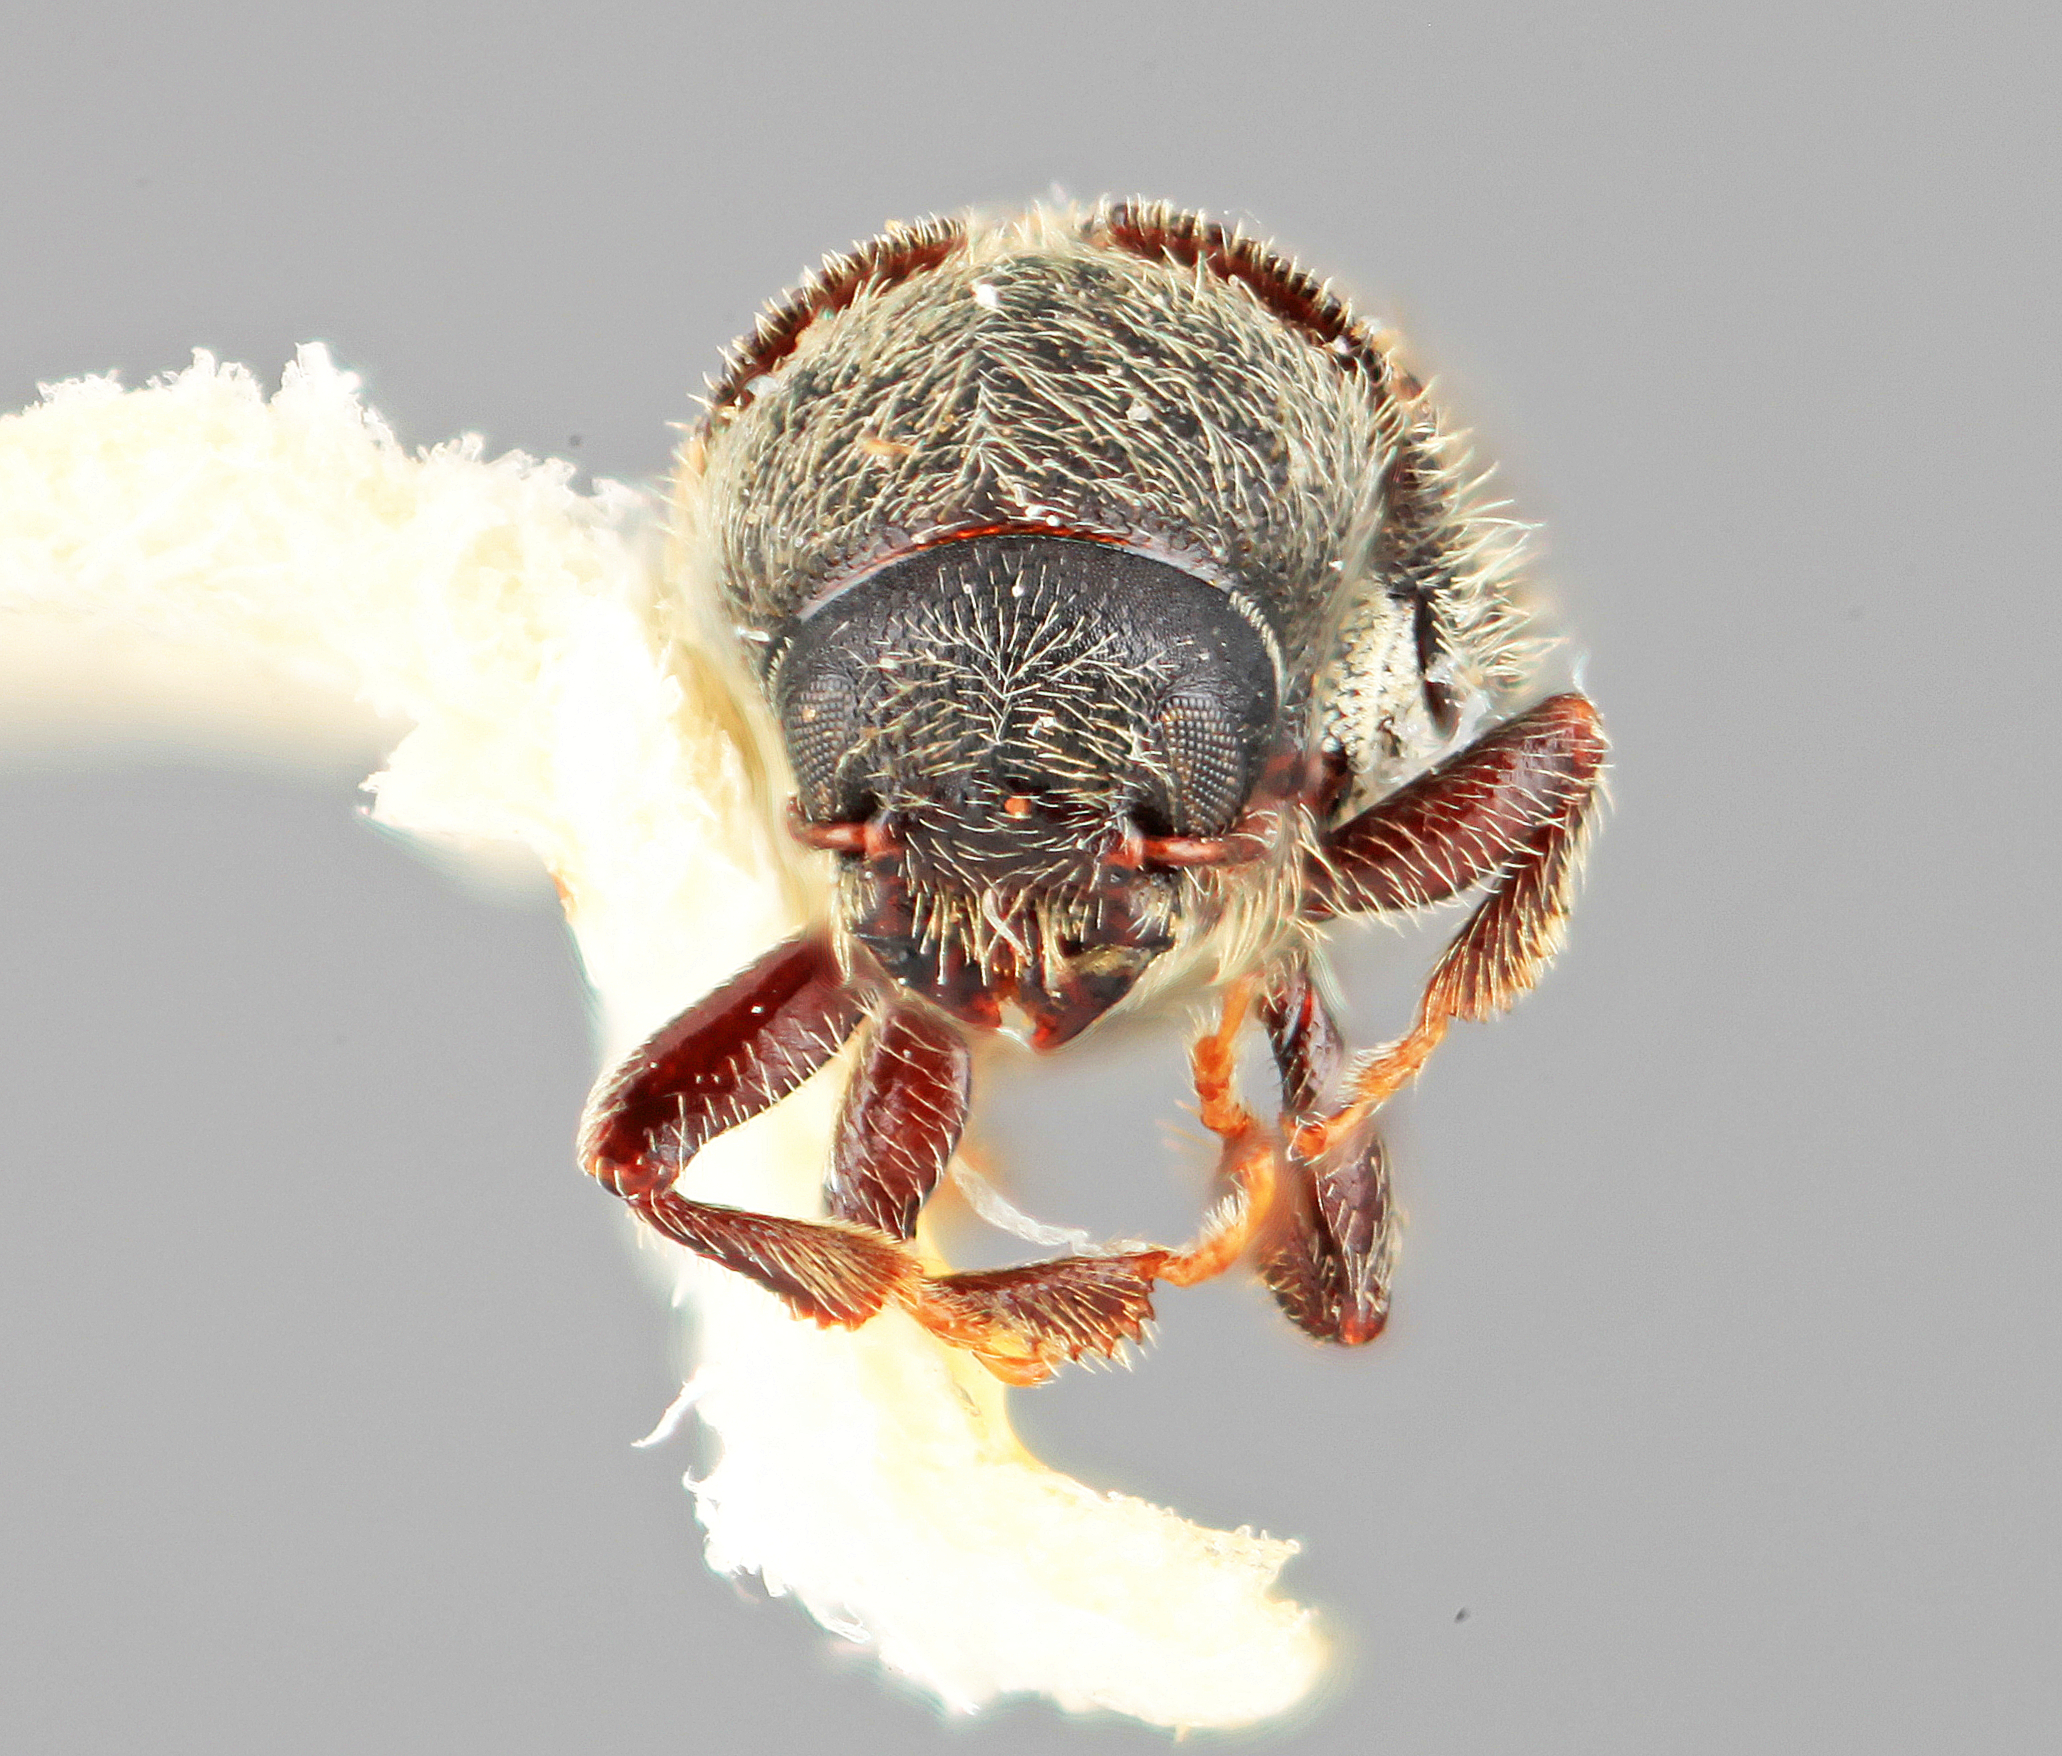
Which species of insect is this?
Phloeotribus woytkowskii
